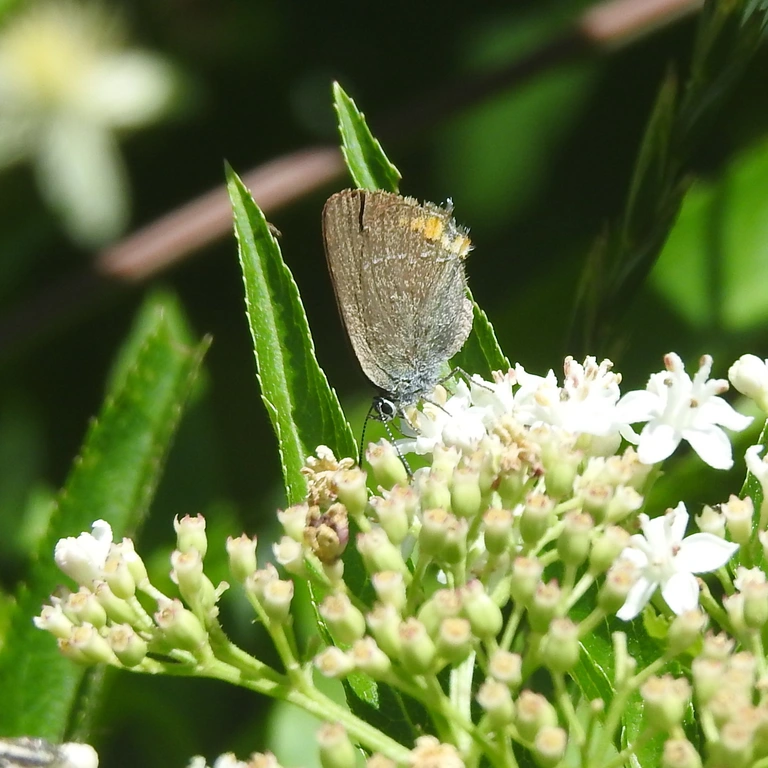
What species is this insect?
Satyrium acaciae (also Strymon acaciae)
